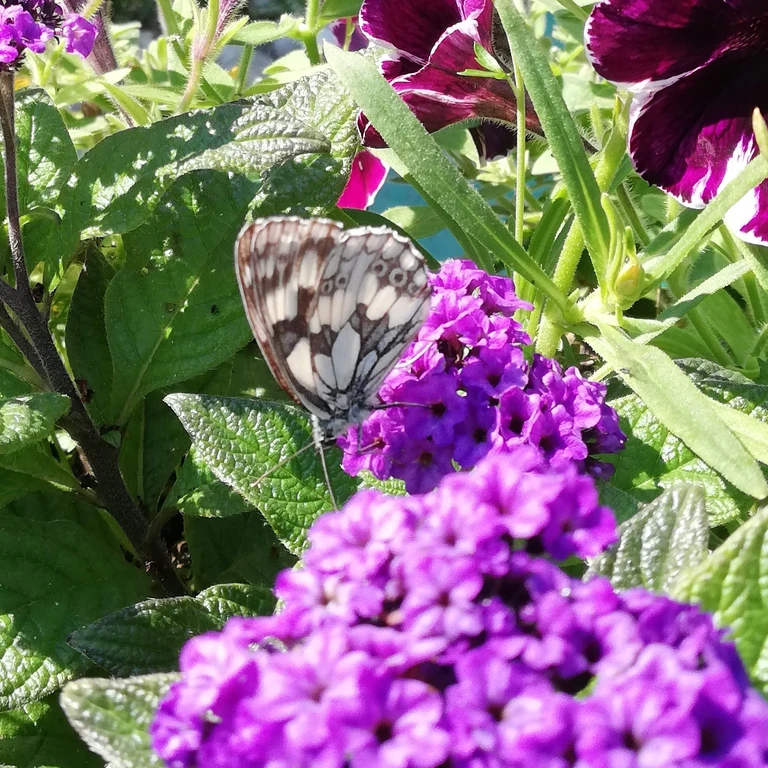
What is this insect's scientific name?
Melanargia galathea
